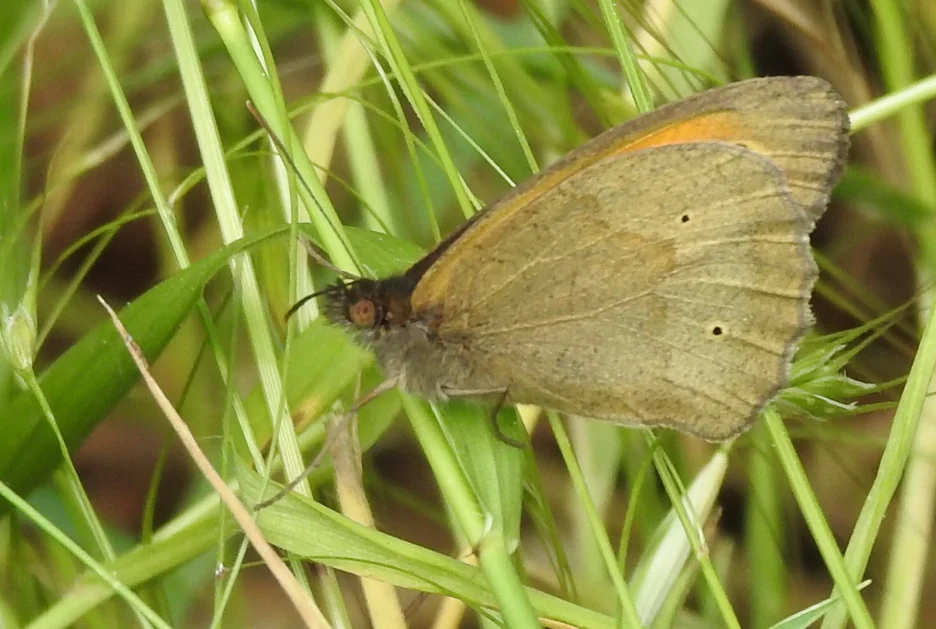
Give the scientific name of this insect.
Maniola jurtina
